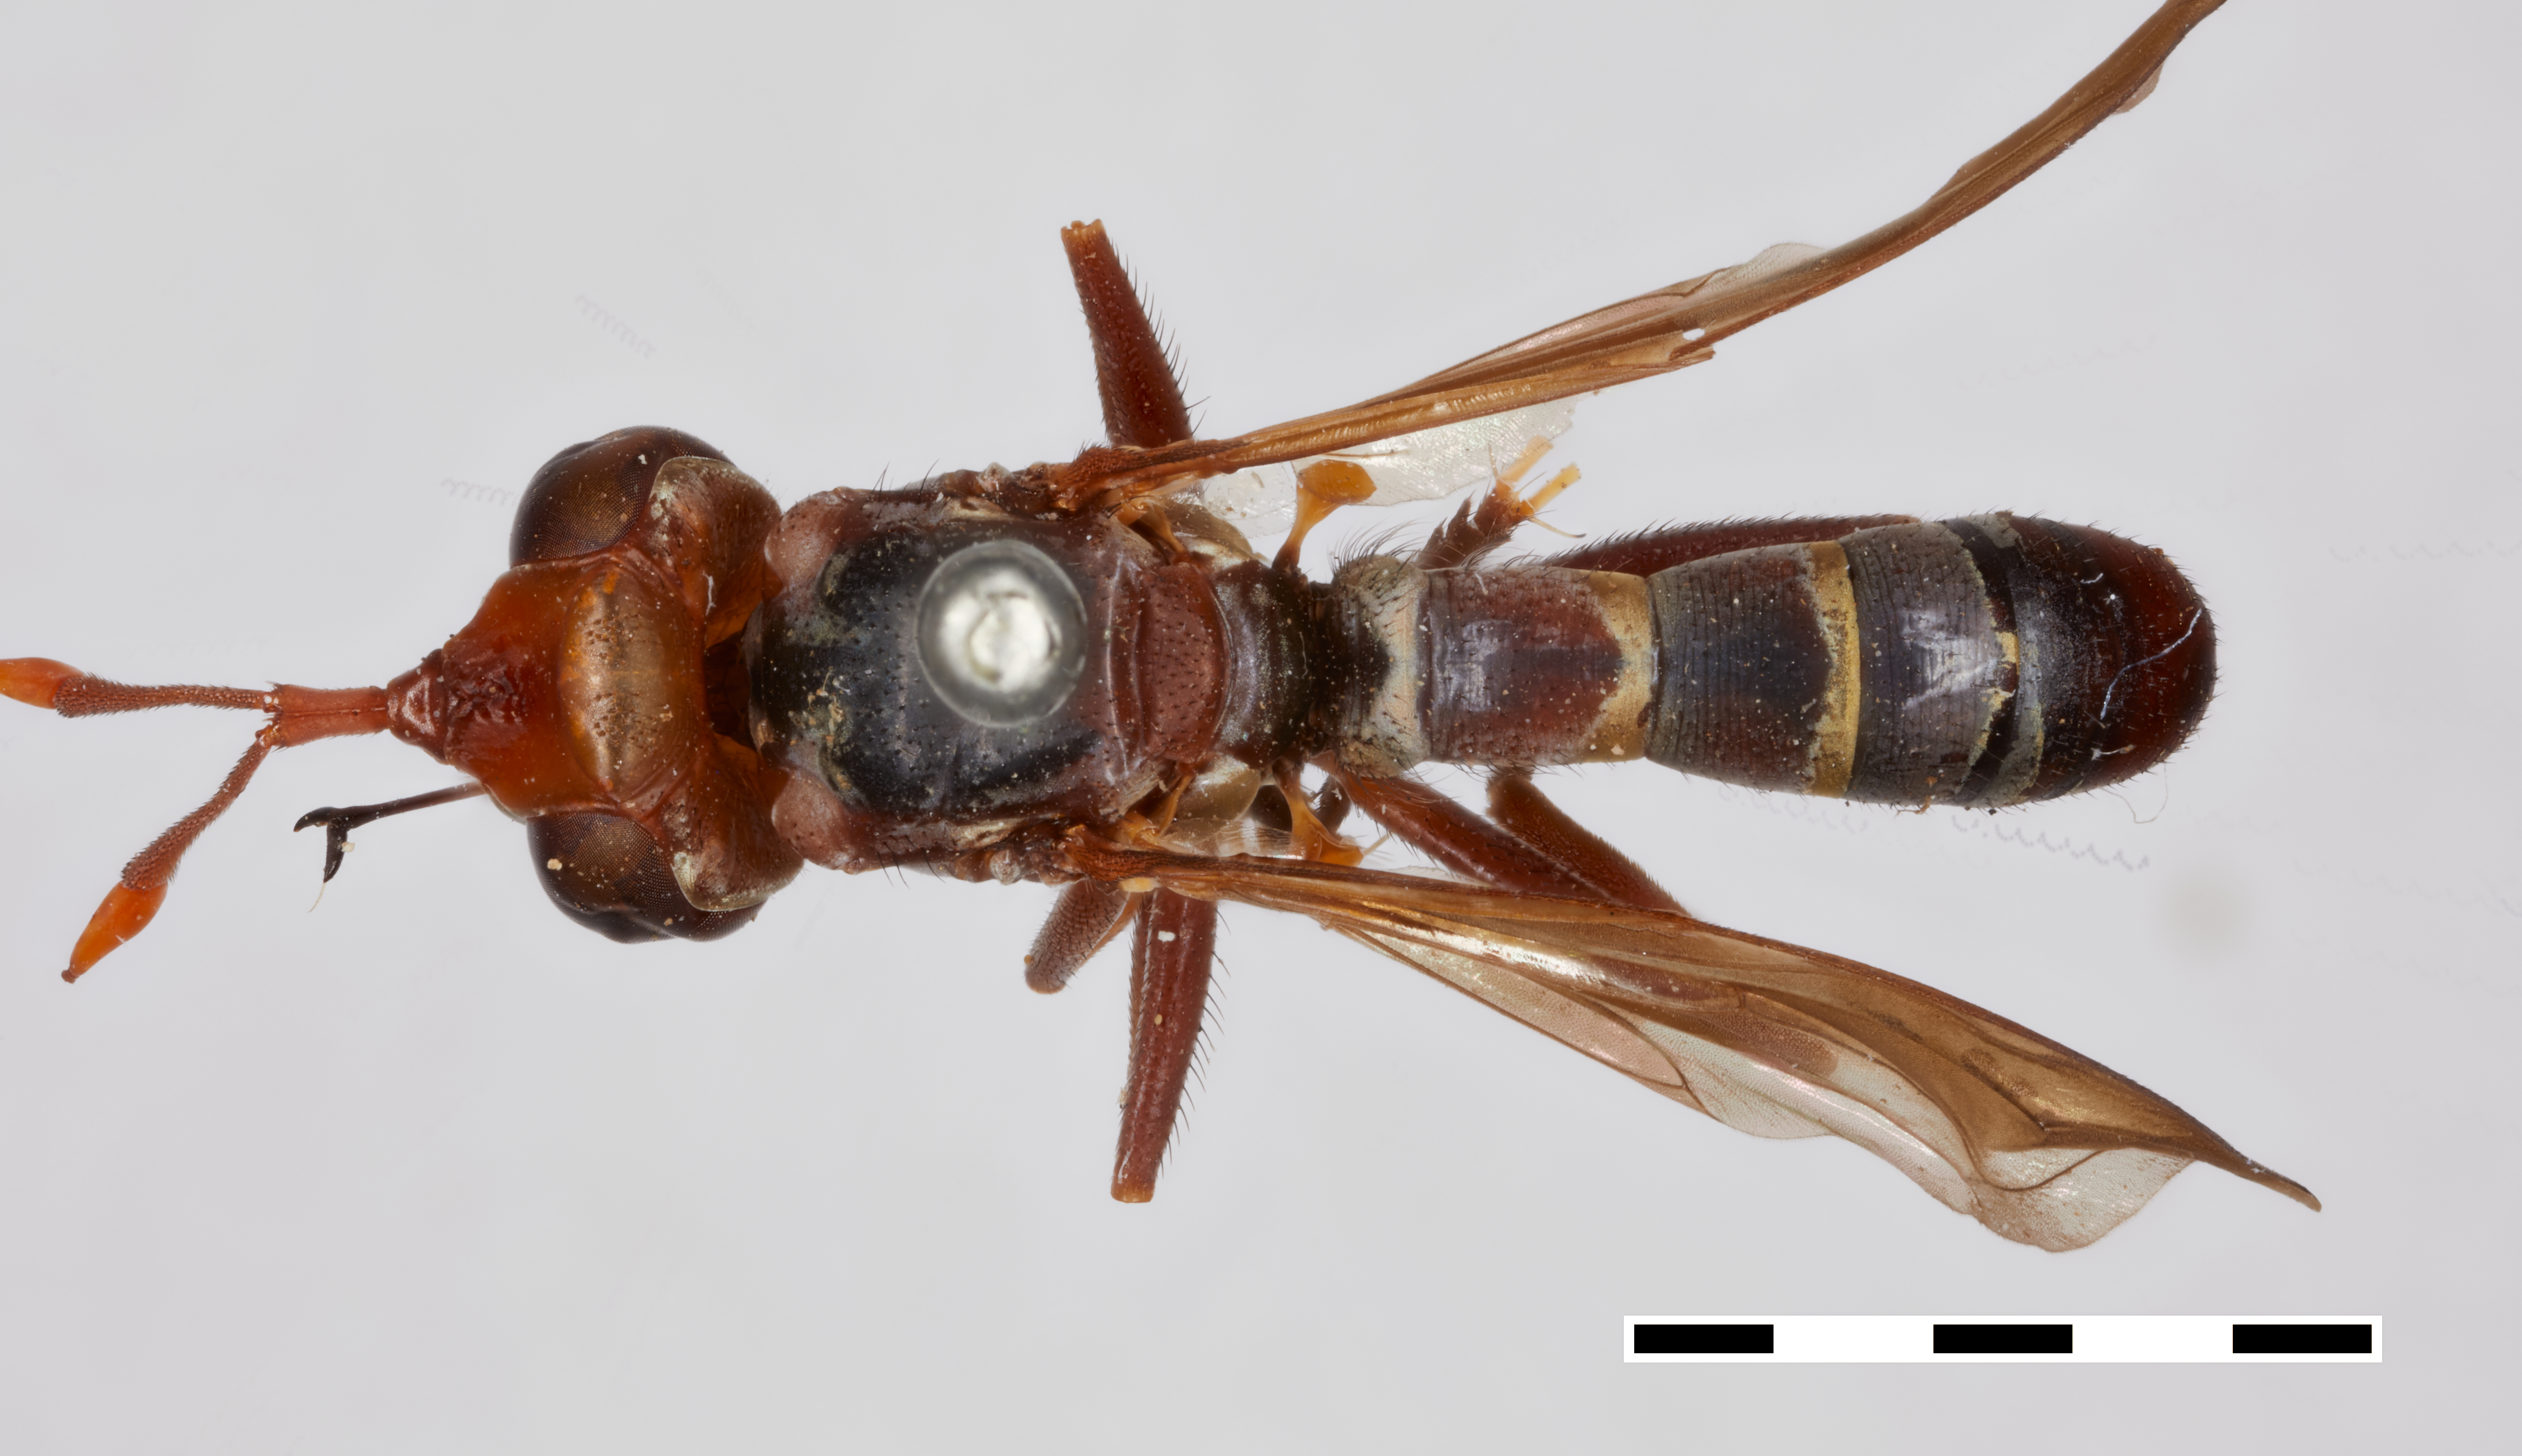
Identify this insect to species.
Conops becquaerti
